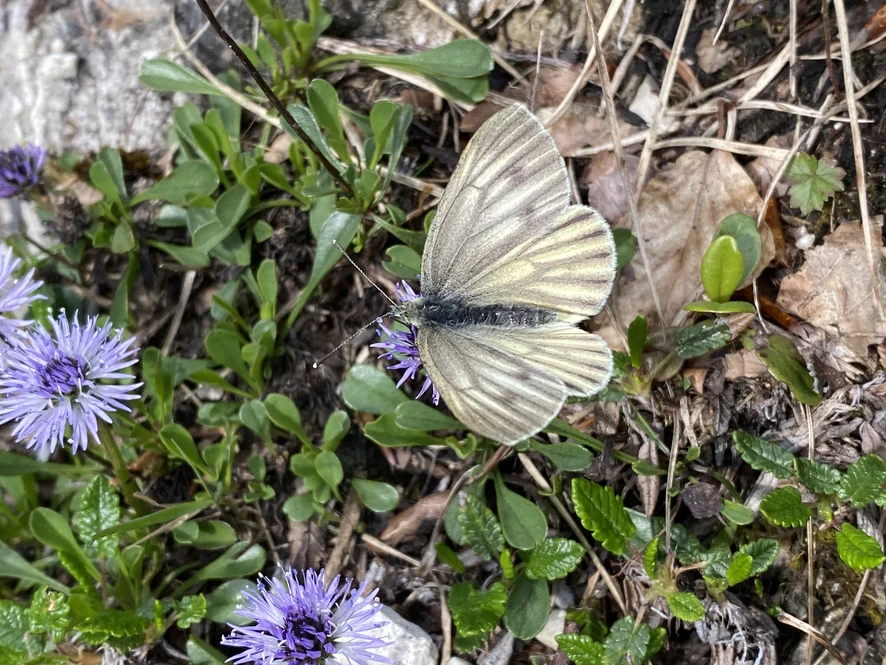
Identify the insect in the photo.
Pieris bryoniae
